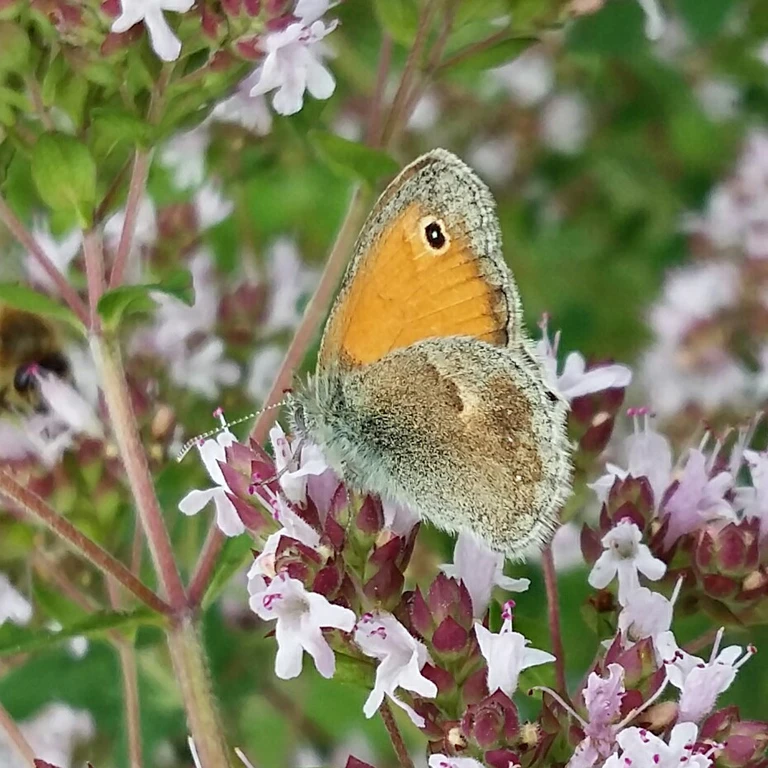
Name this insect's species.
Coenonympha pamphilus
